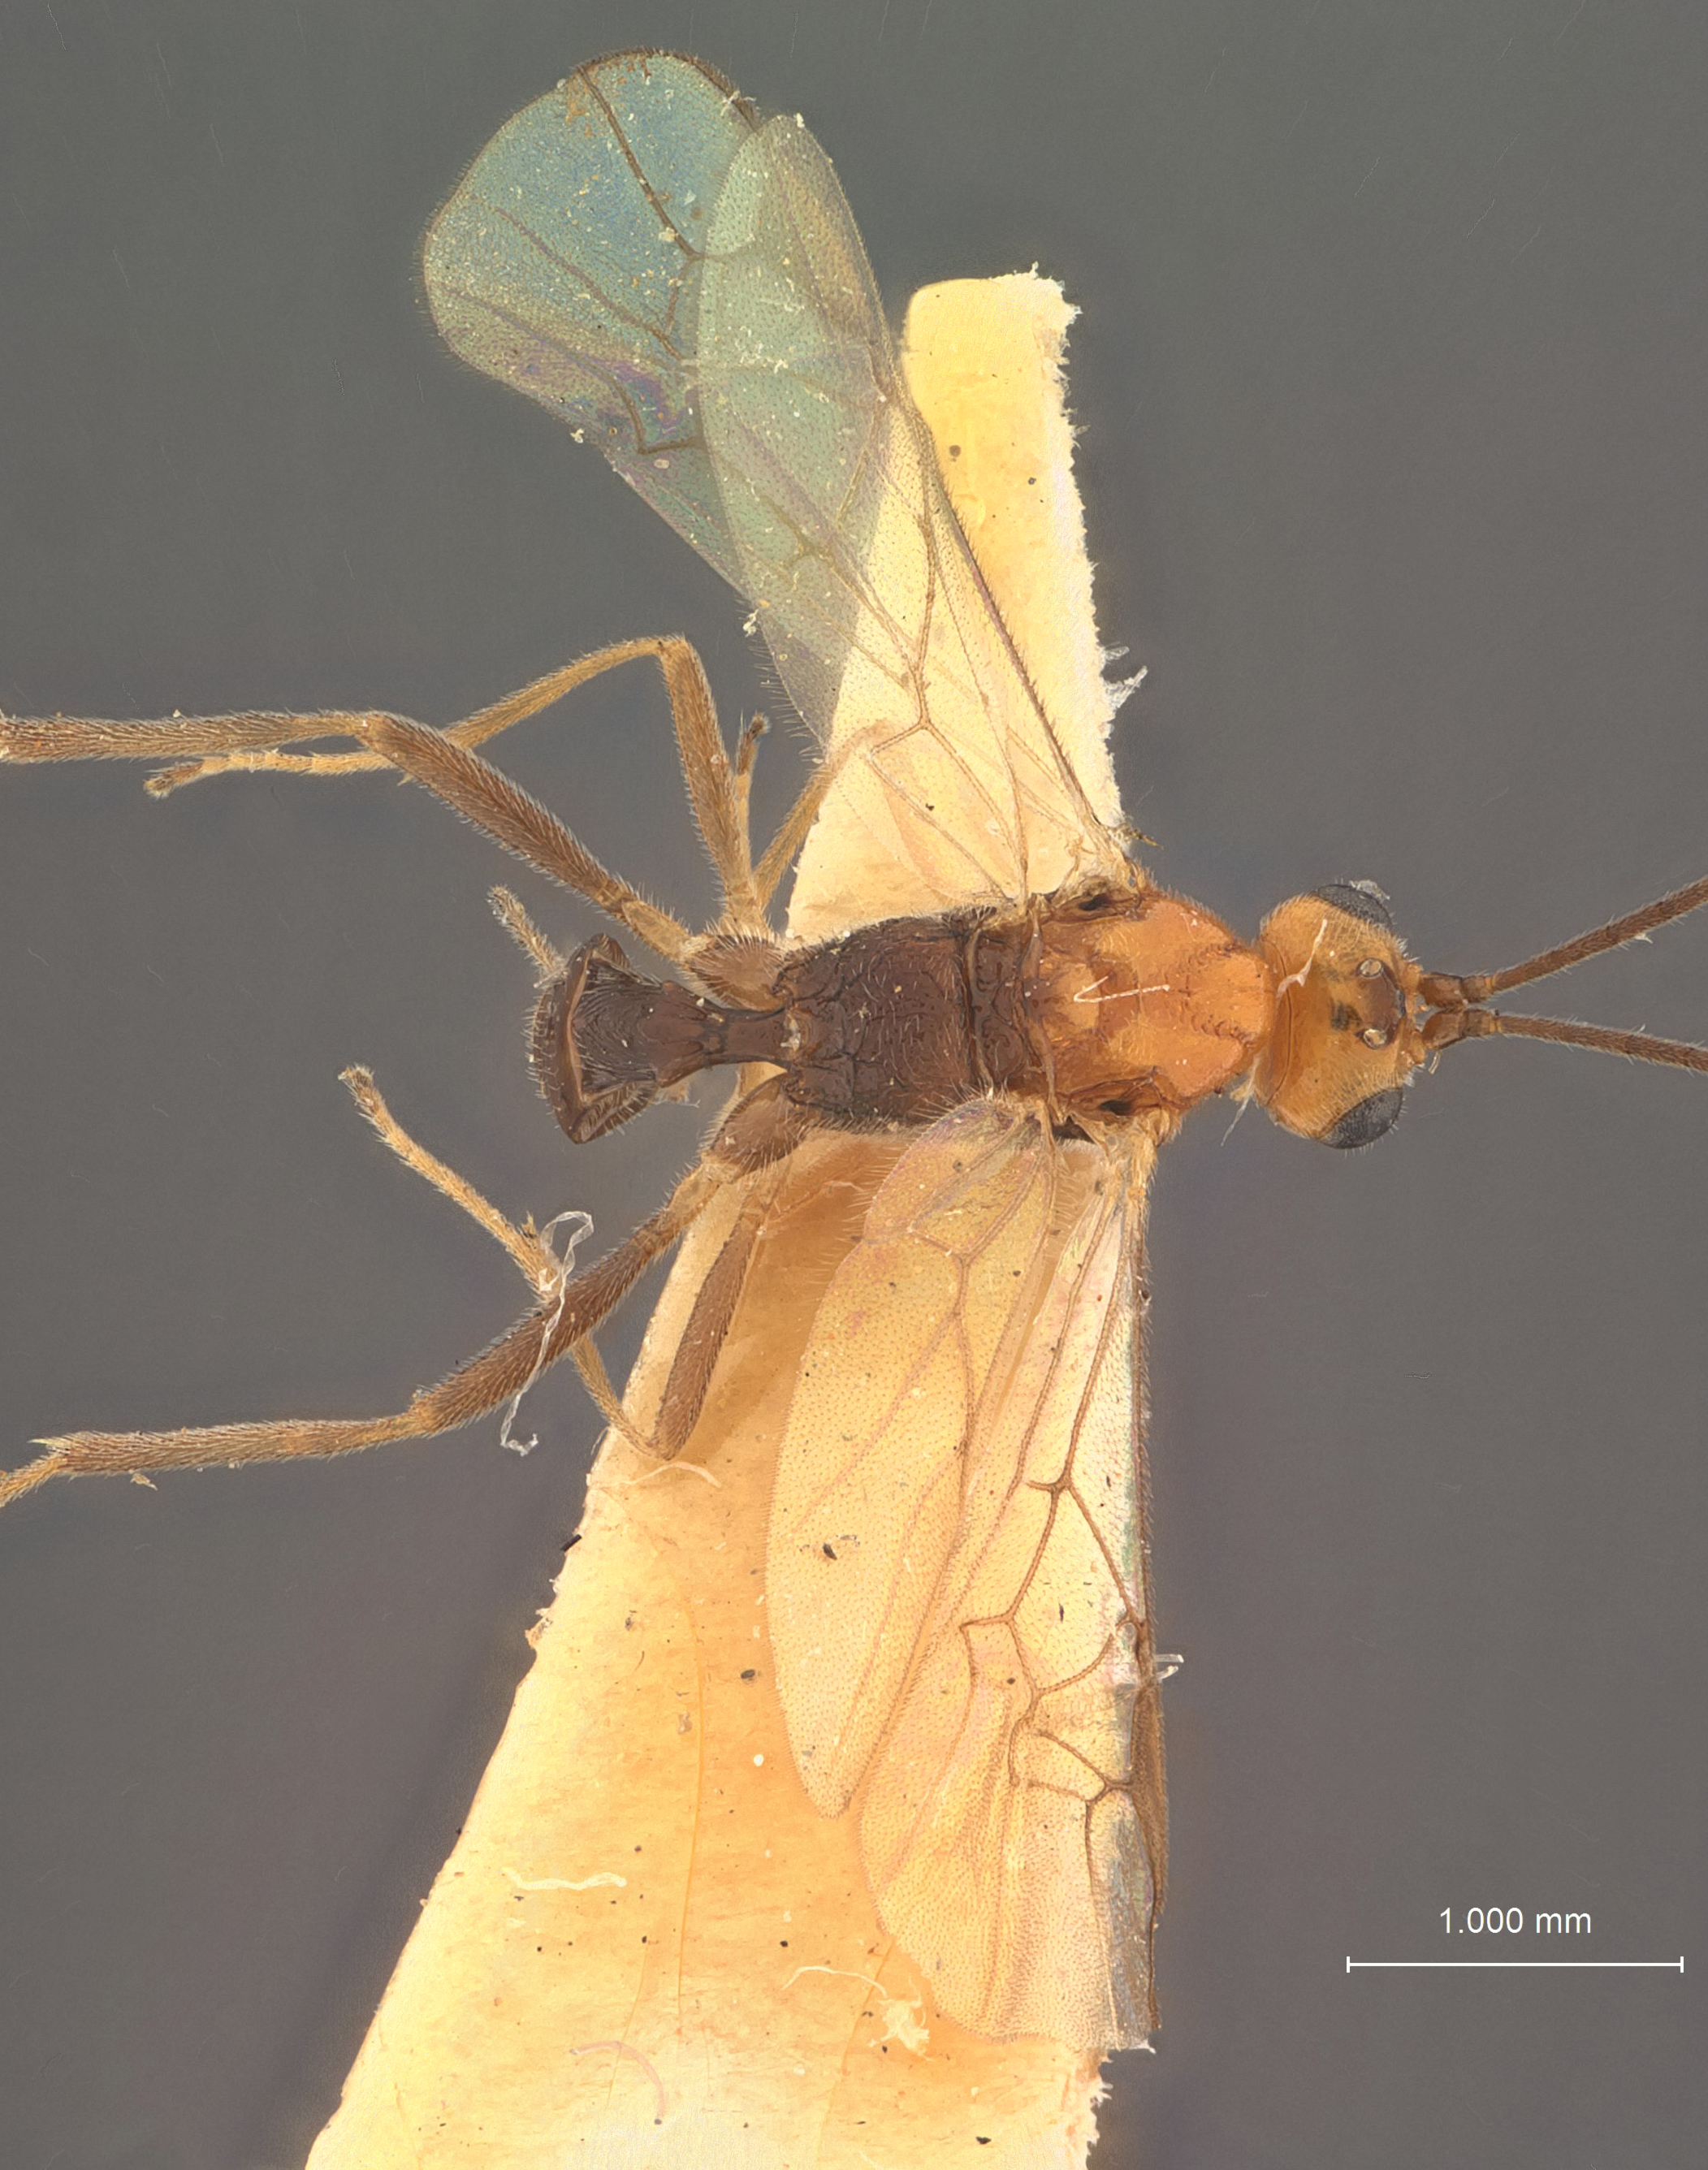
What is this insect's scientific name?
Meteorus dumbletoni
